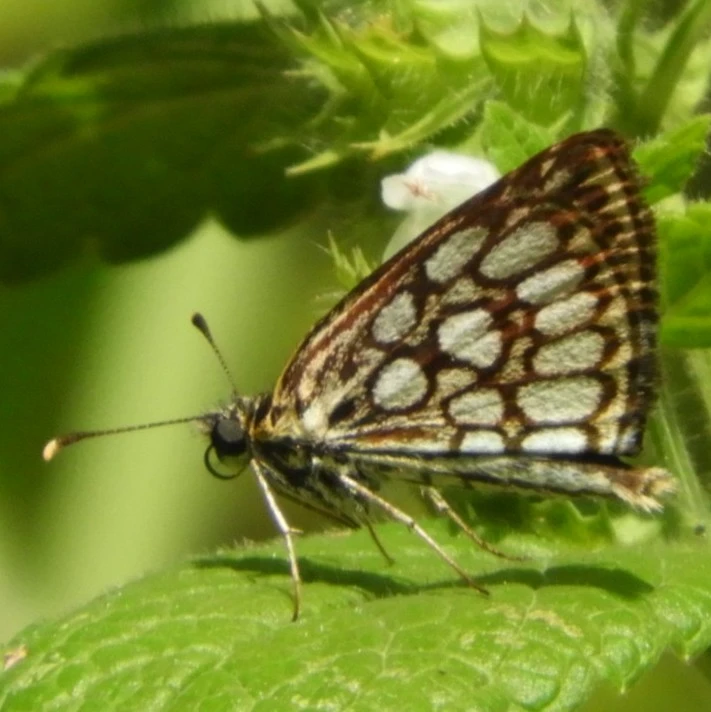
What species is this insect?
Heteropterus morpheus
